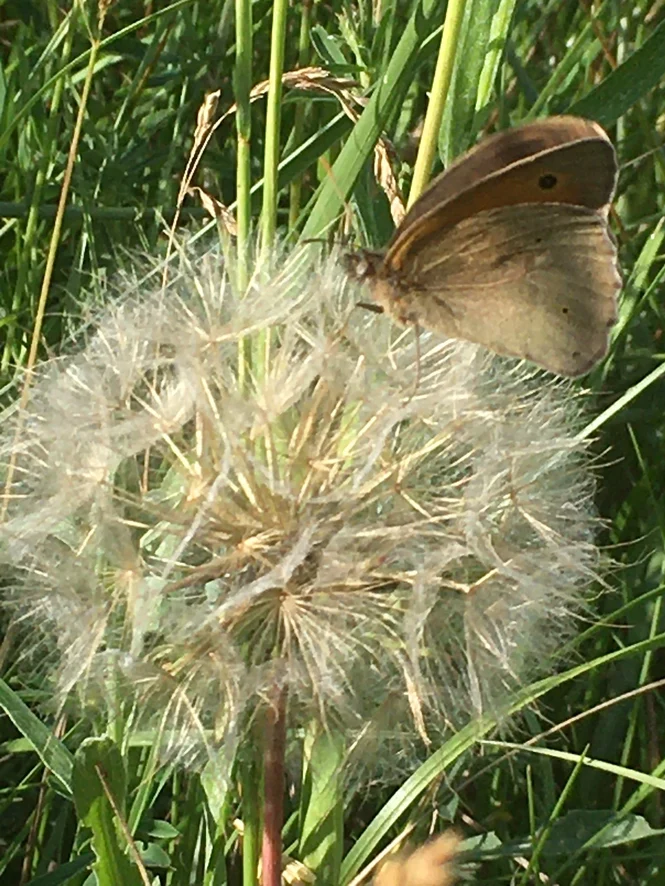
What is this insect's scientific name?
Maniola jurtina
